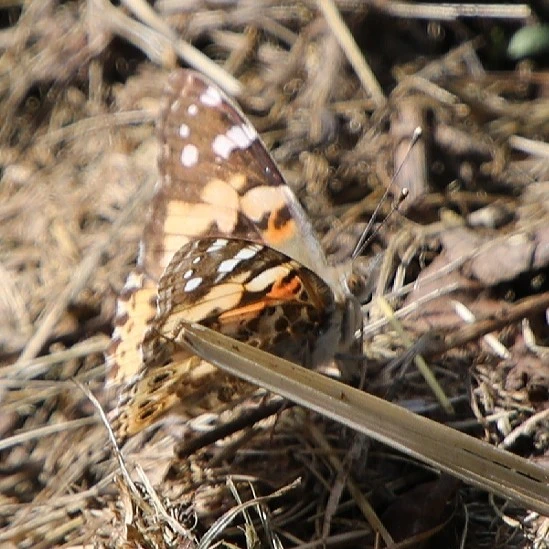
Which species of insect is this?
Vanessa cardui
